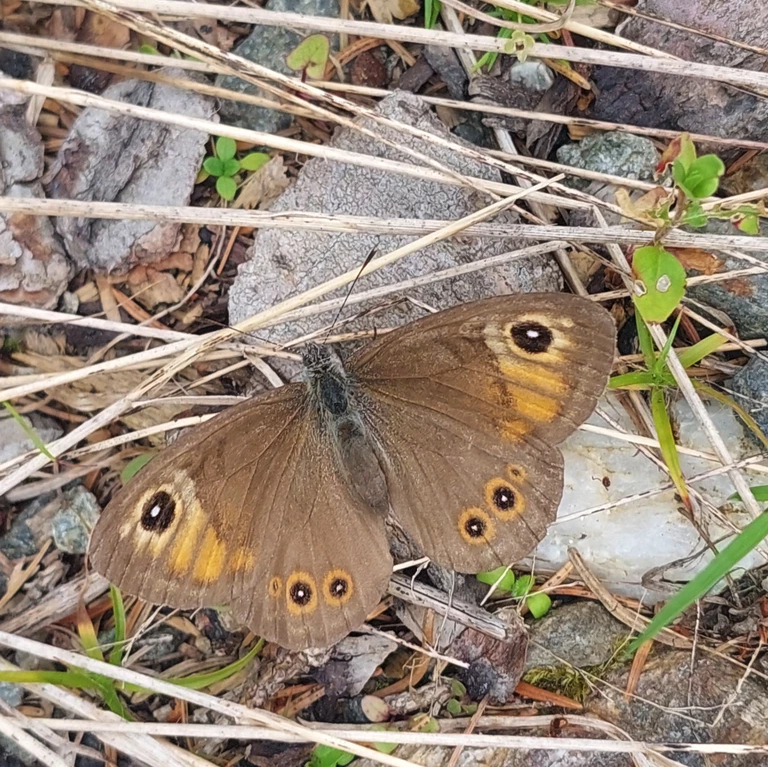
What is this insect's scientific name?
Lasiommata maera (also Pararge maera)
